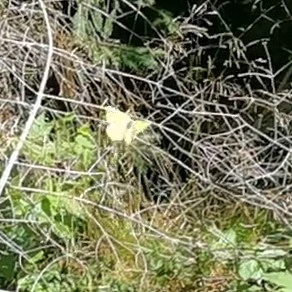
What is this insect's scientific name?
Gonepteryx rhamni
